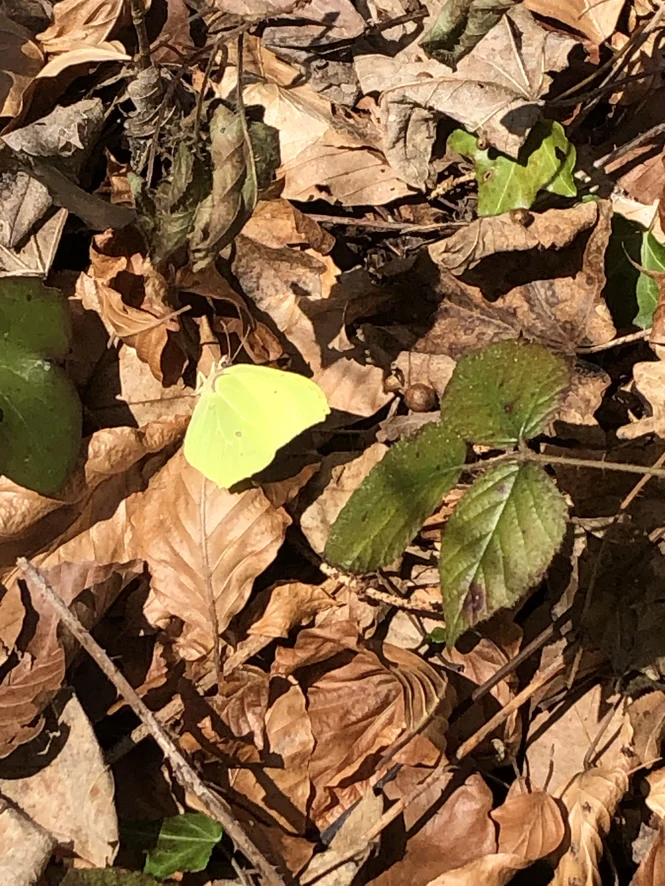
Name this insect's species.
Gonepteryx rhamni
